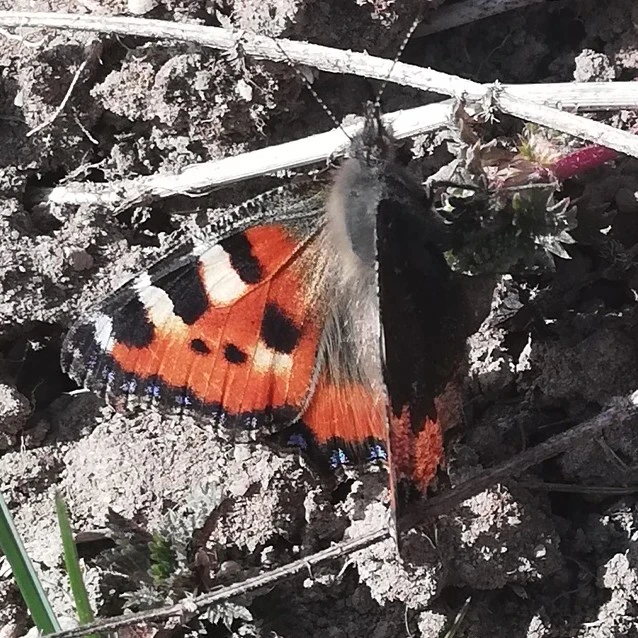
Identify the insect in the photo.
Aglais urticae
